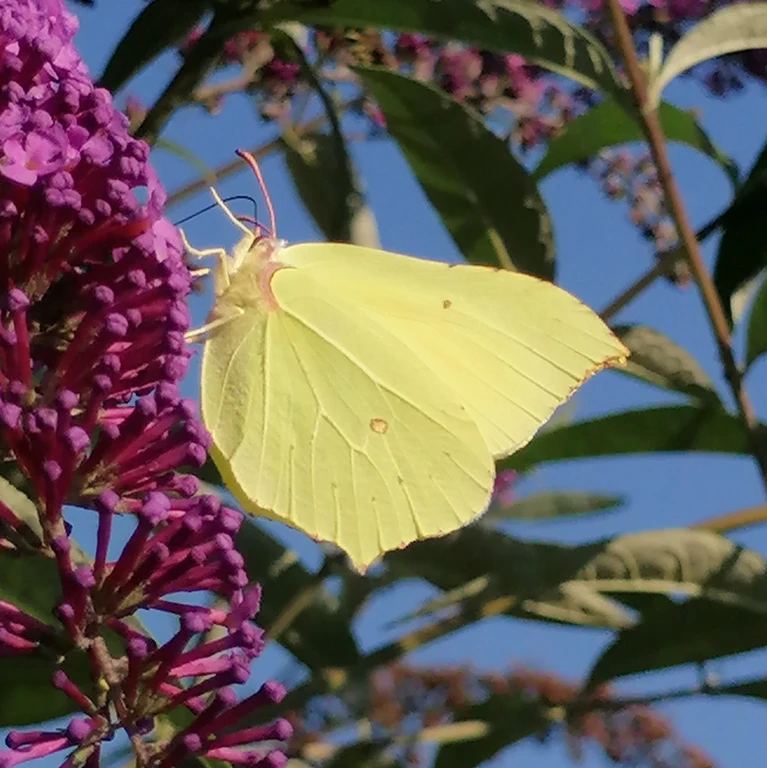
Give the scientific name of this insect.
Gonepteryx rhamni
